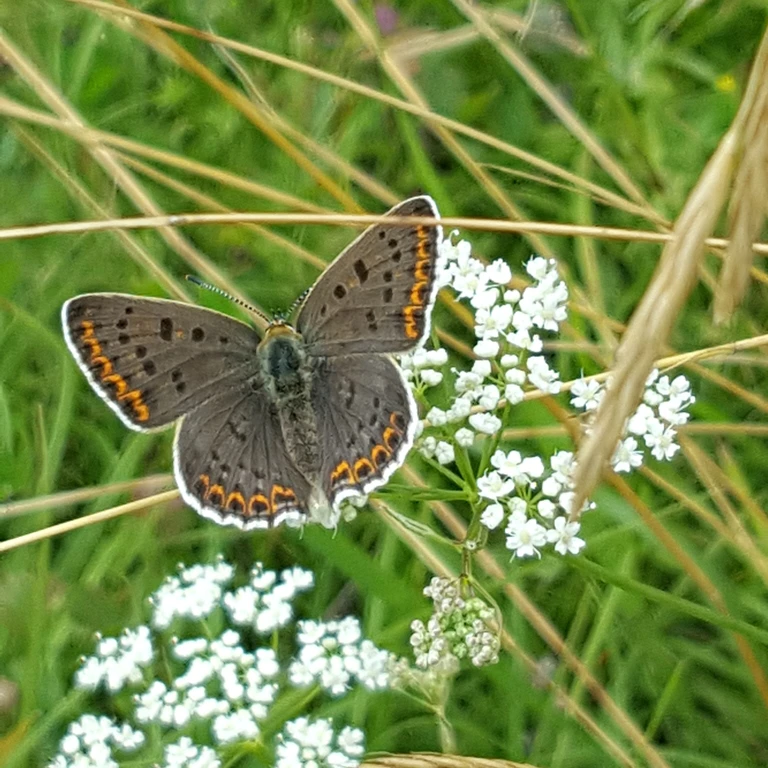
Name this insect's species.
Lycaena tityrus (also Loweia tityrus)
